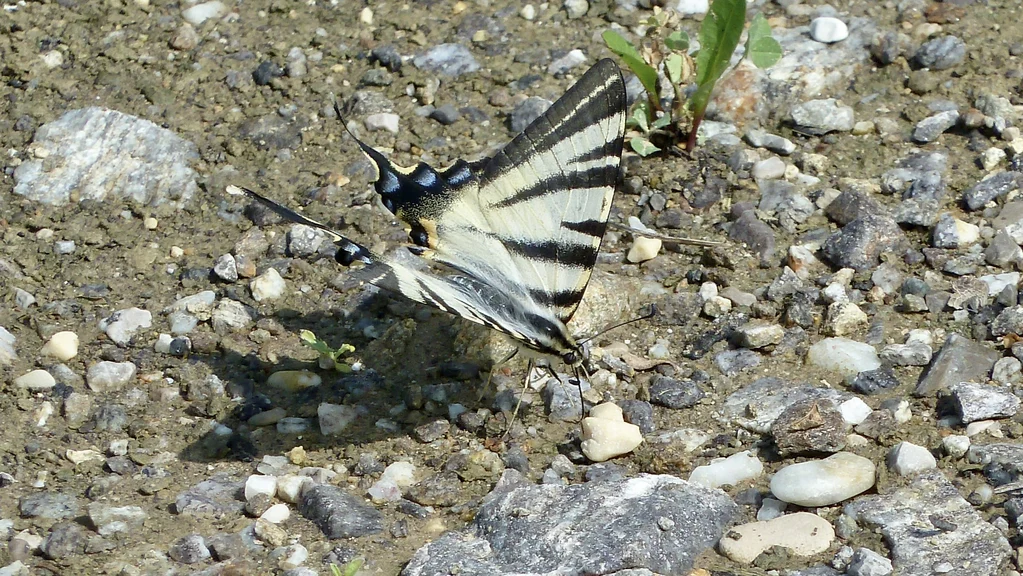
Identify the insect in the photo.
Iphiclides podalirius
